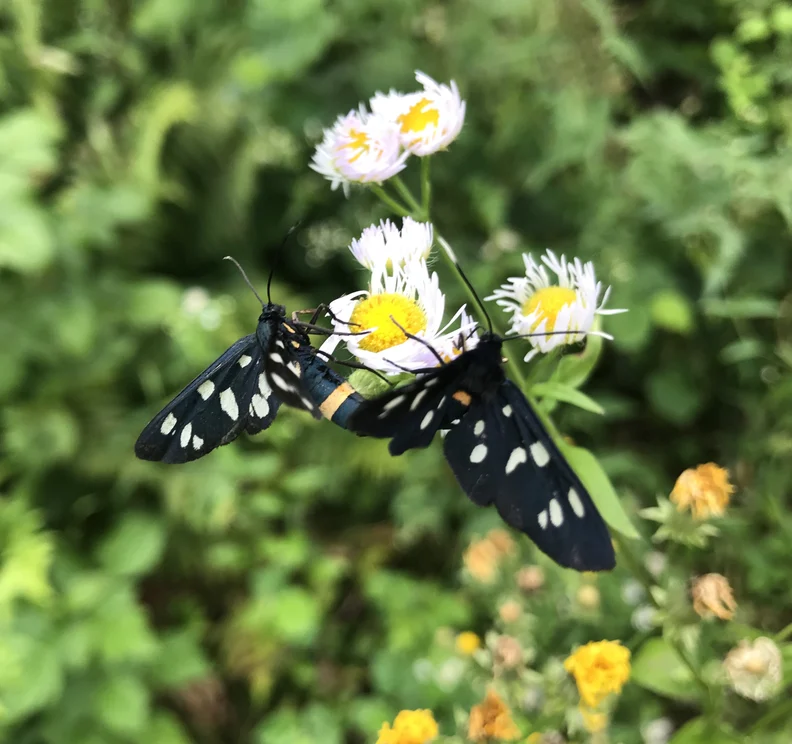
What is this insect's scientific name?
Amata phegea
